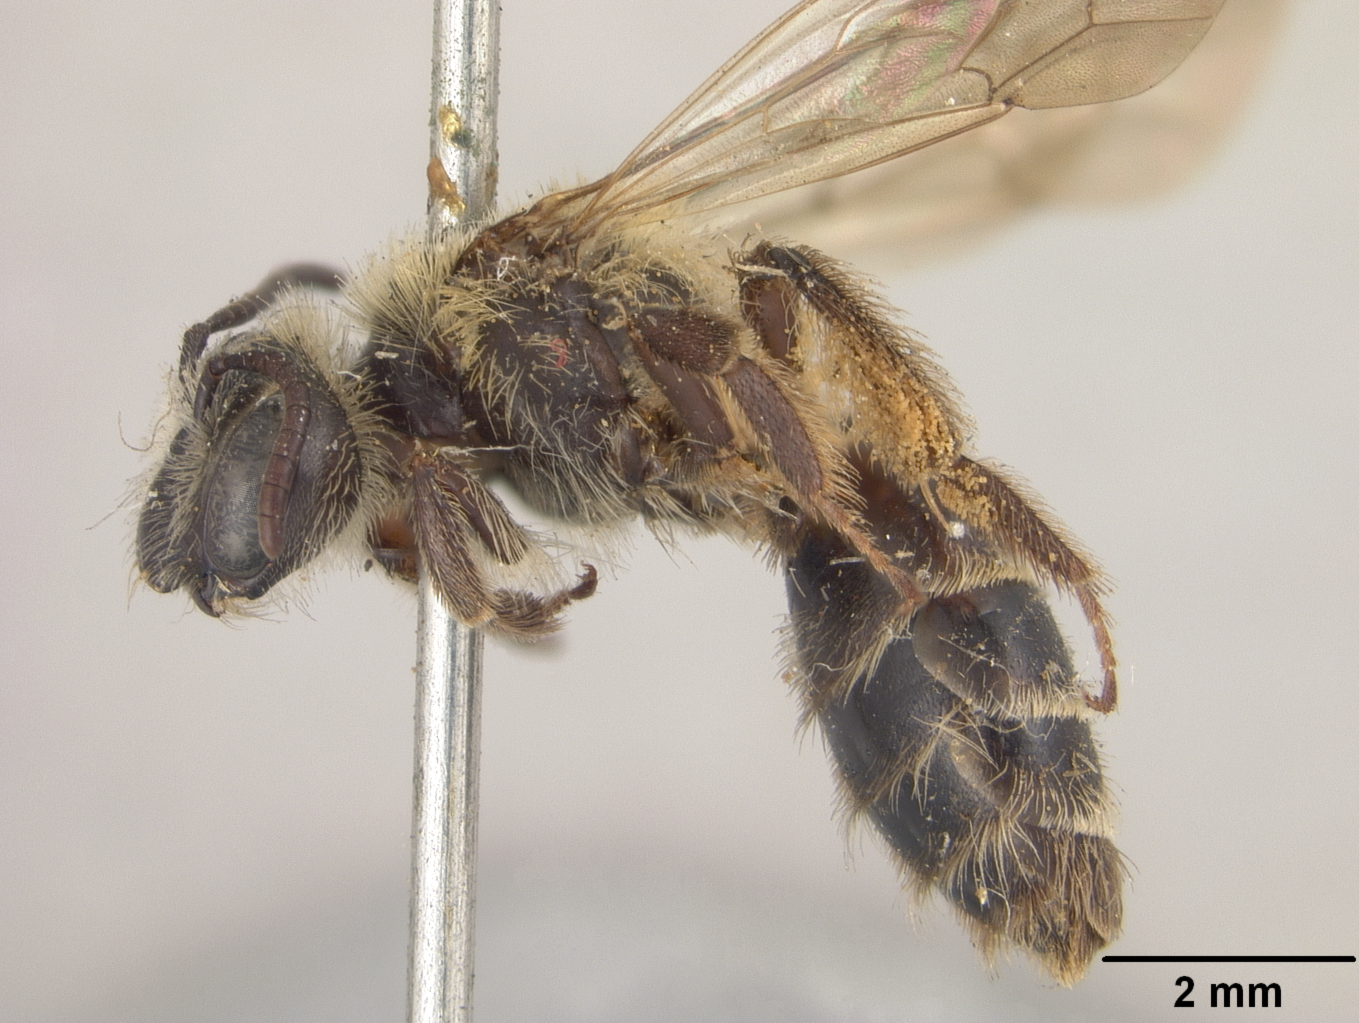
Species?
Andrena clypeonitens
